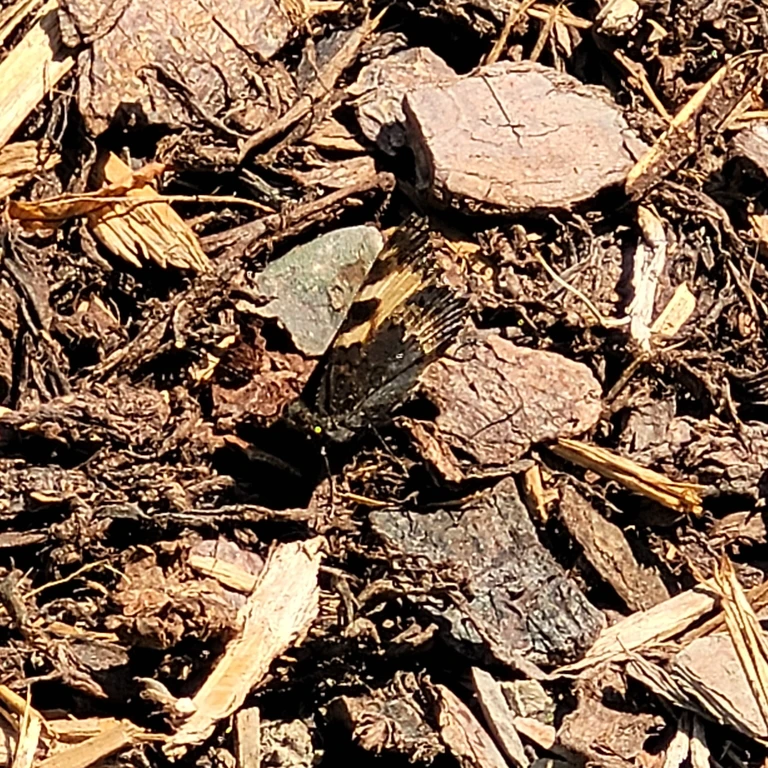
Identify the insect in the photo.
Aglais urticae
